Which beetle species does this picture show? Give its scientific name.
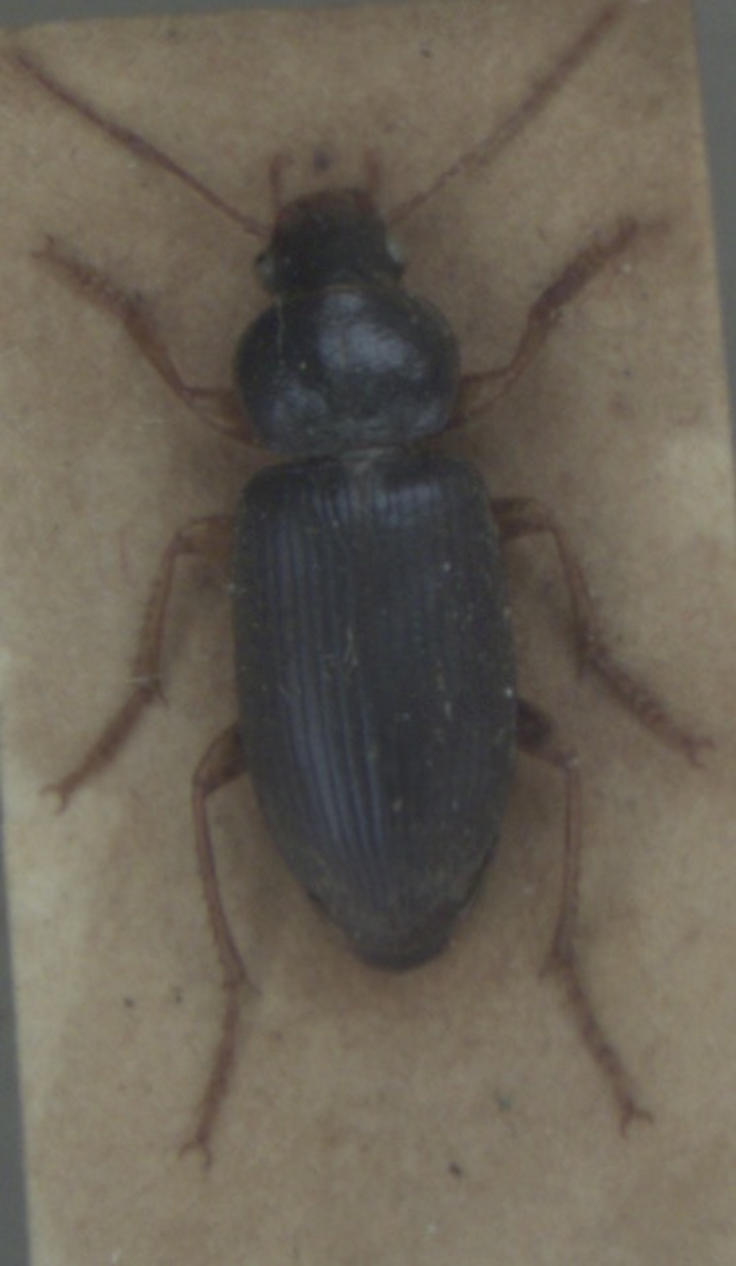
Ophonus ardosiacus
